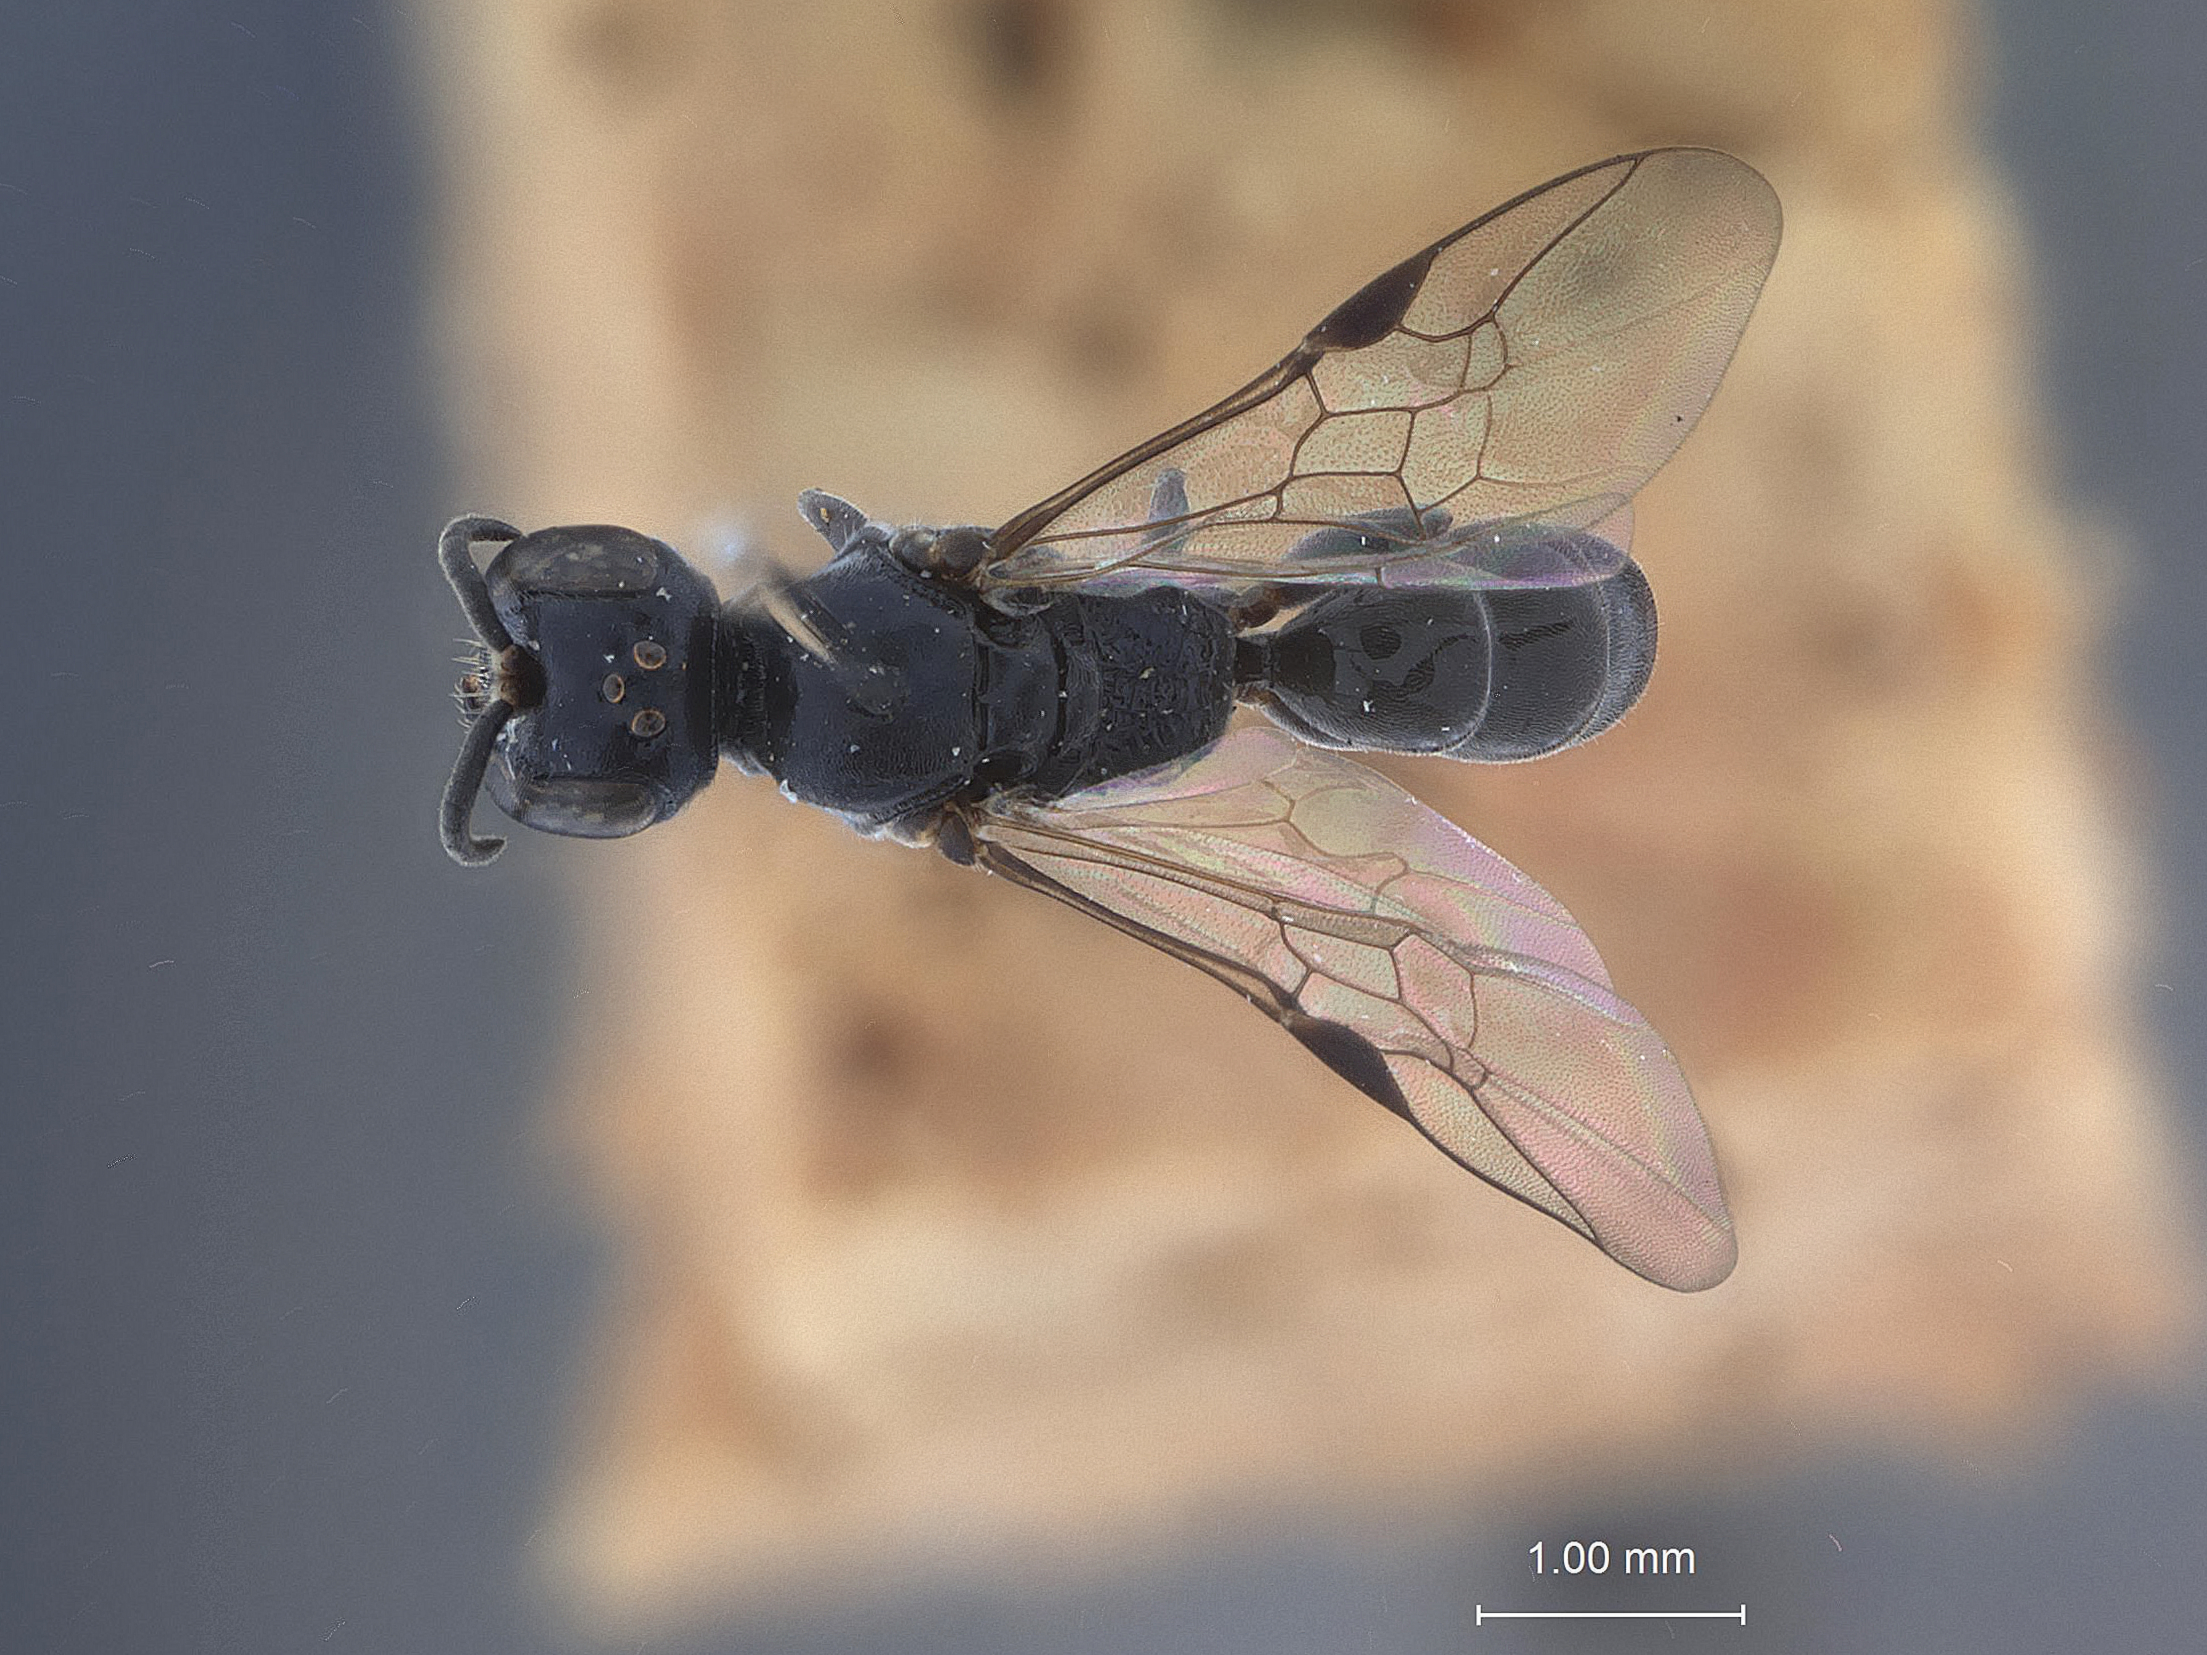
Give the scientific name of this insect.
Polemistus niger
